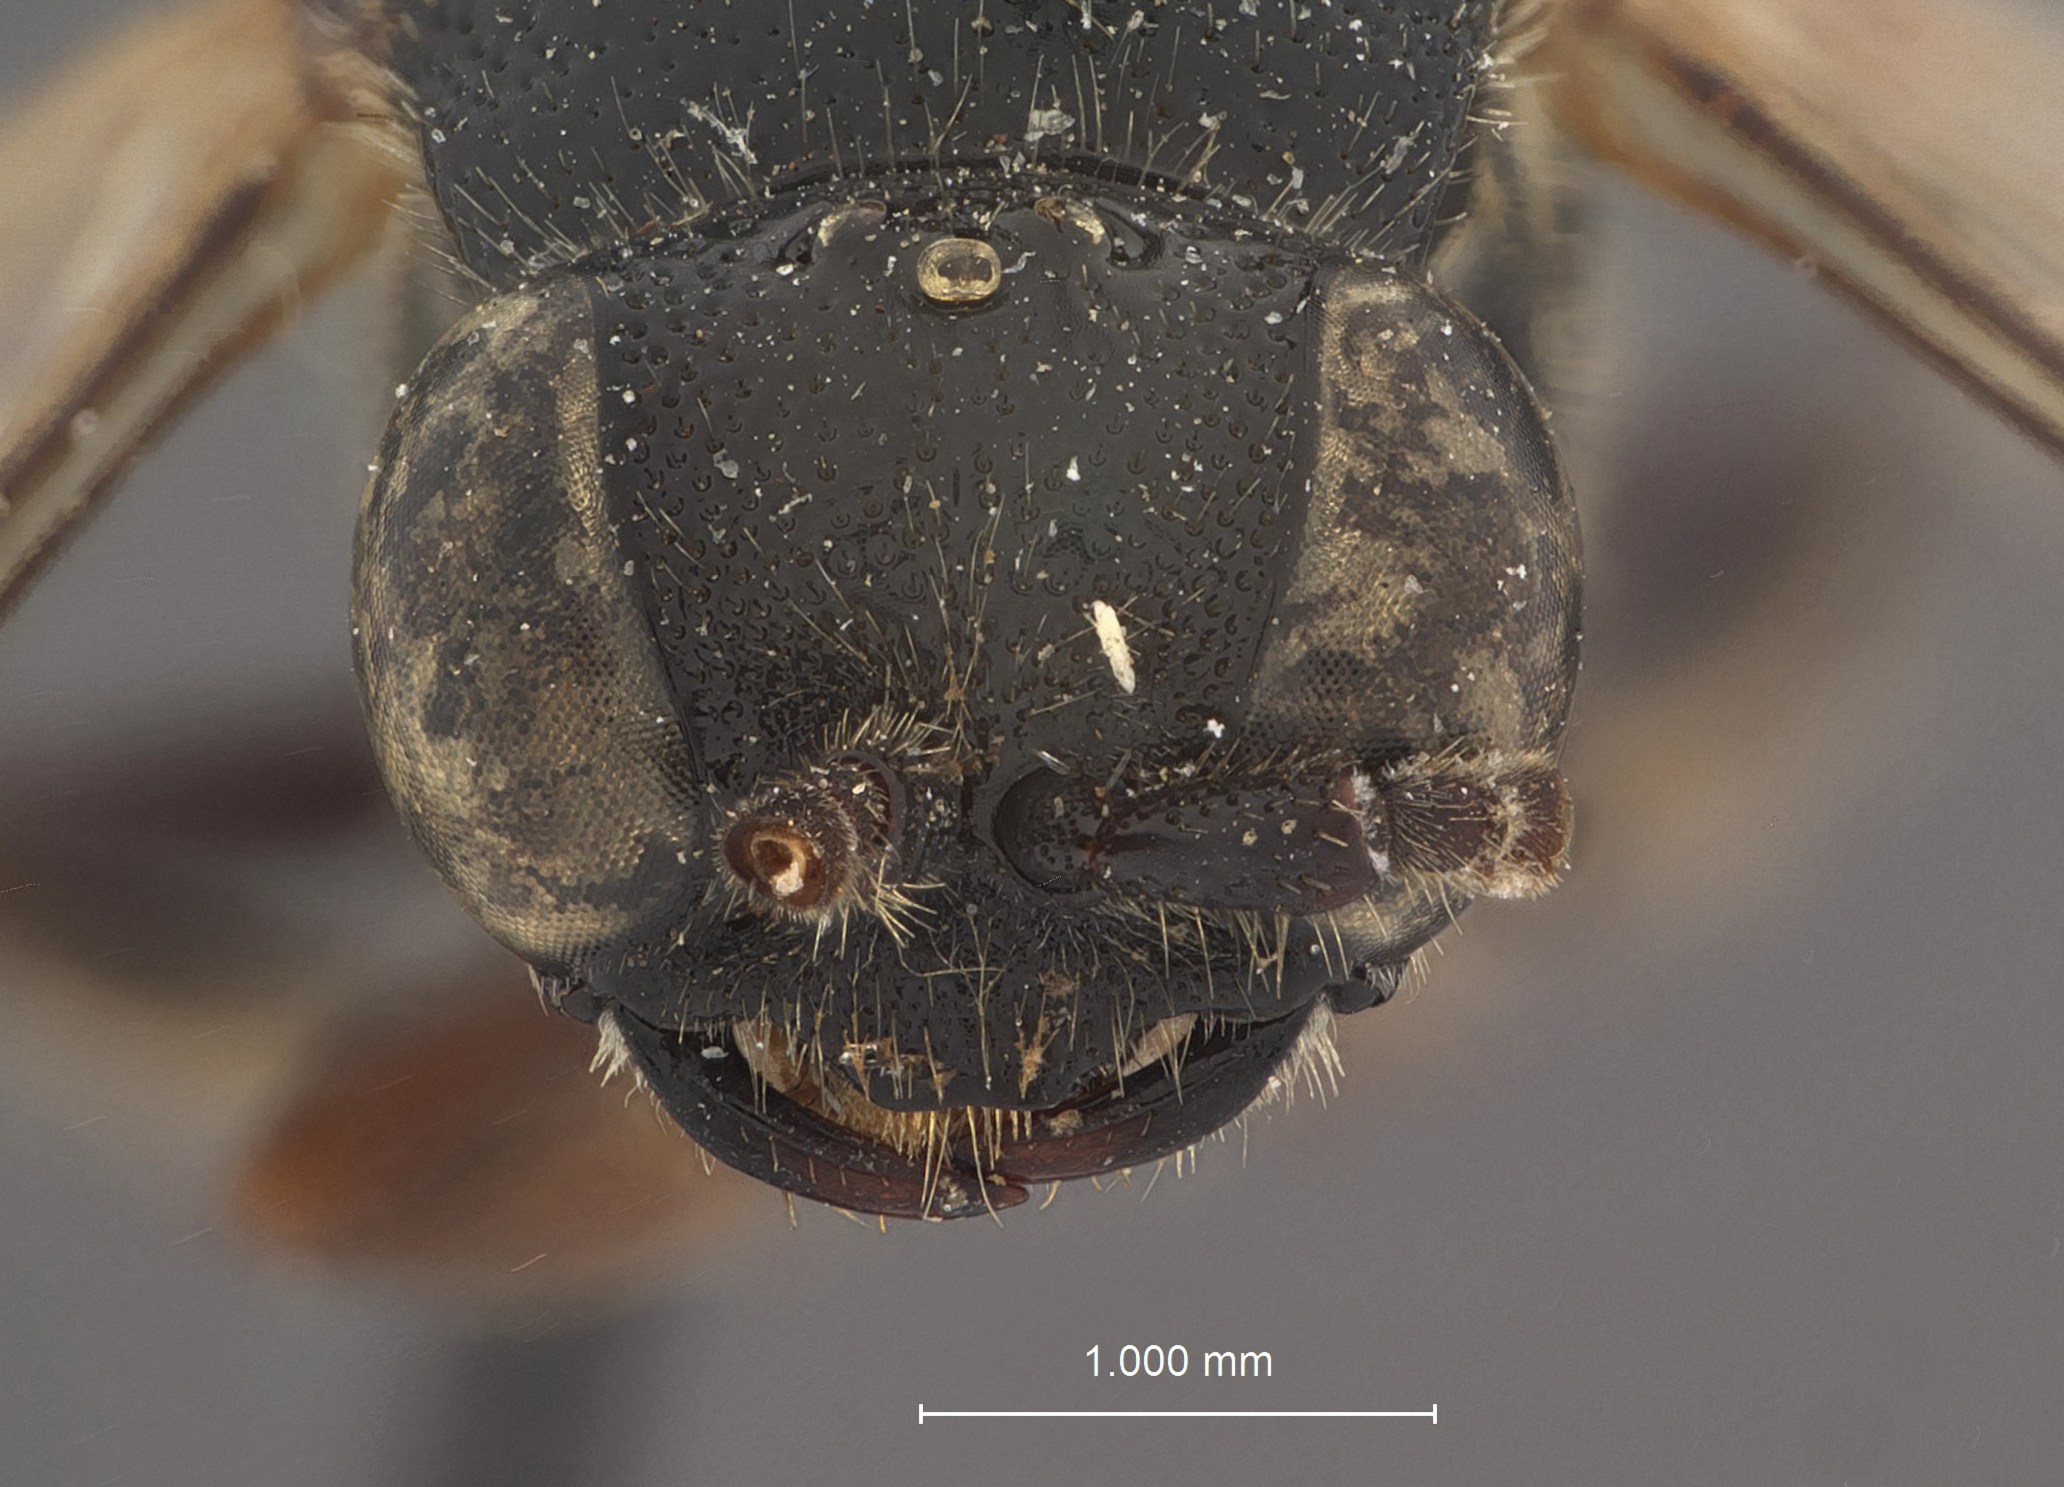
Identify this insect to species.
Tiphia fukiensis
